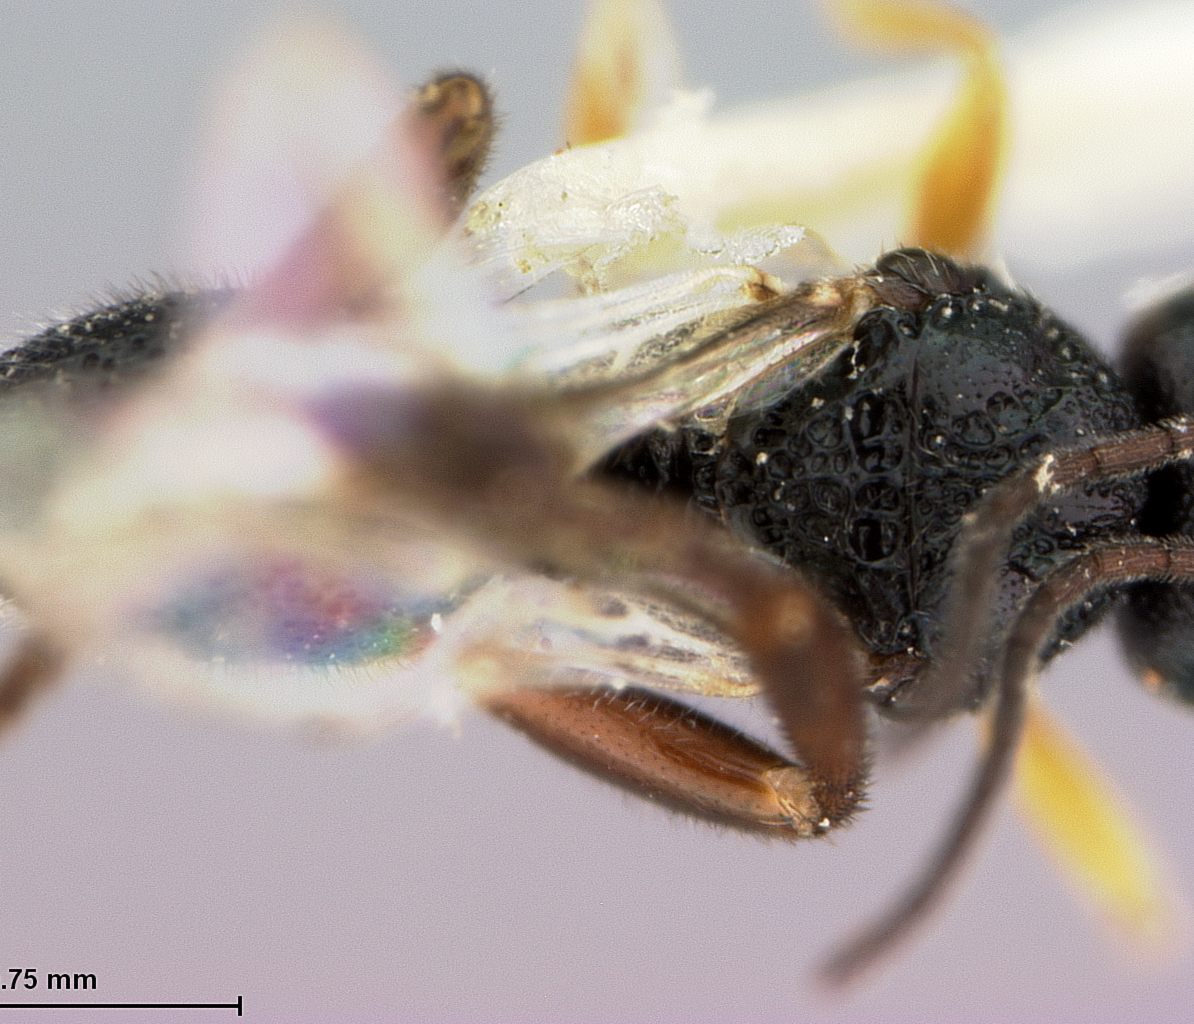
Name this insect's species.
Urosigalphus mexcanus
